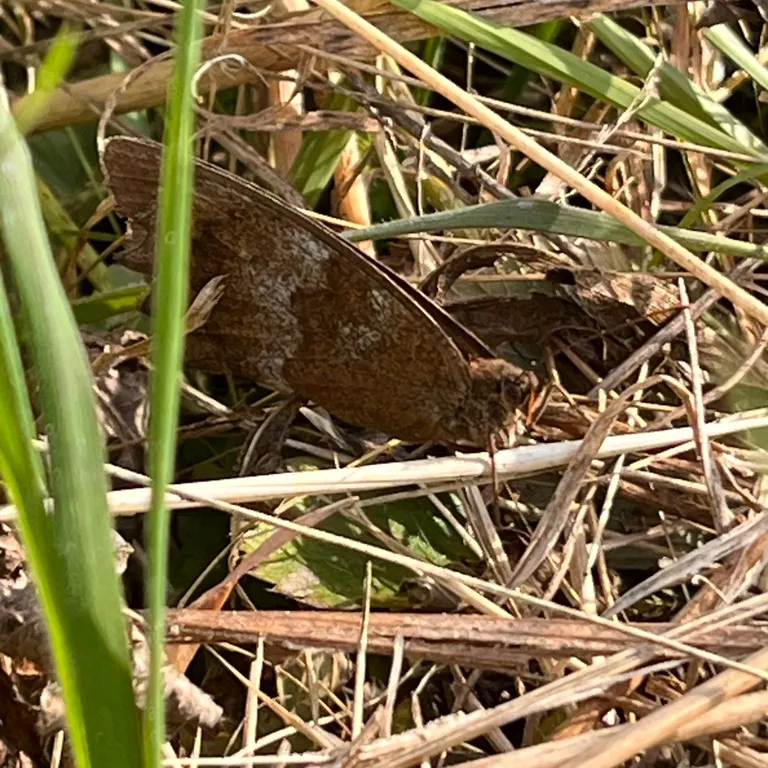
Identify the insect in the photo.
Minois dryas
